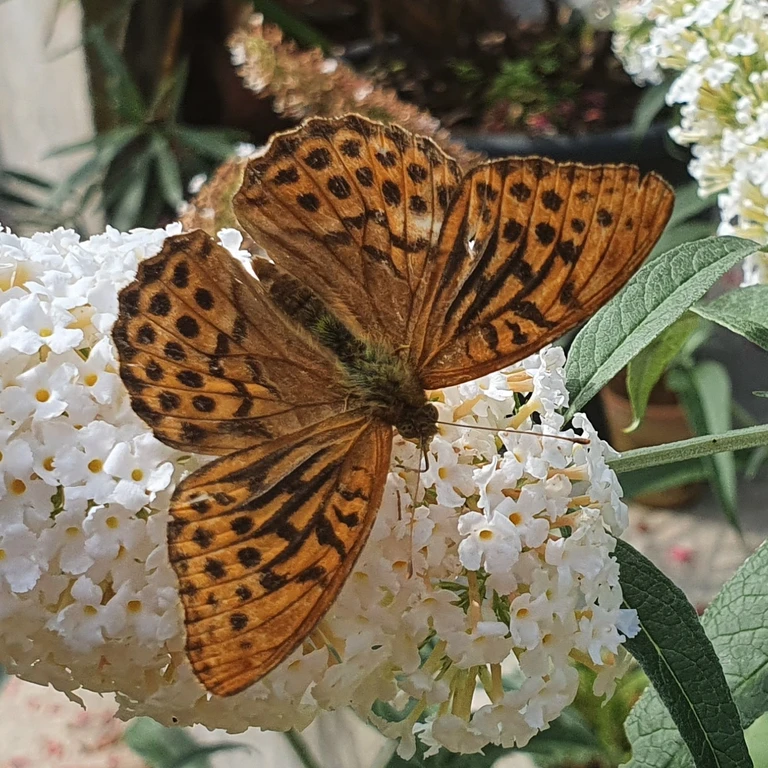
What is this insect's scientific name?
Argynnis paphia
